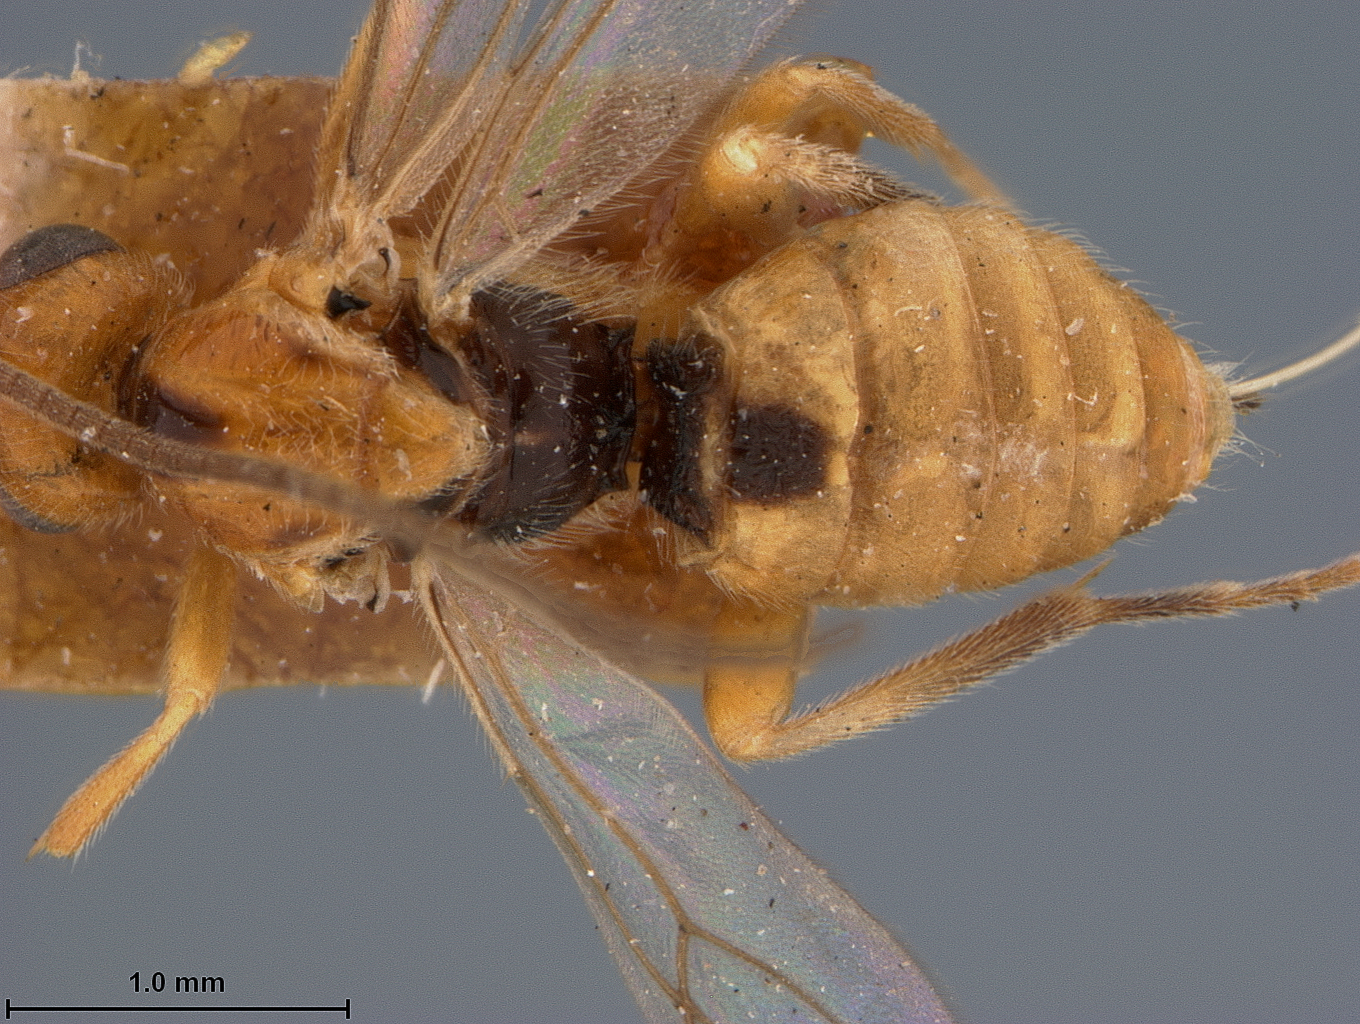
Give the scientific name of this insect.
Bracon lixi
